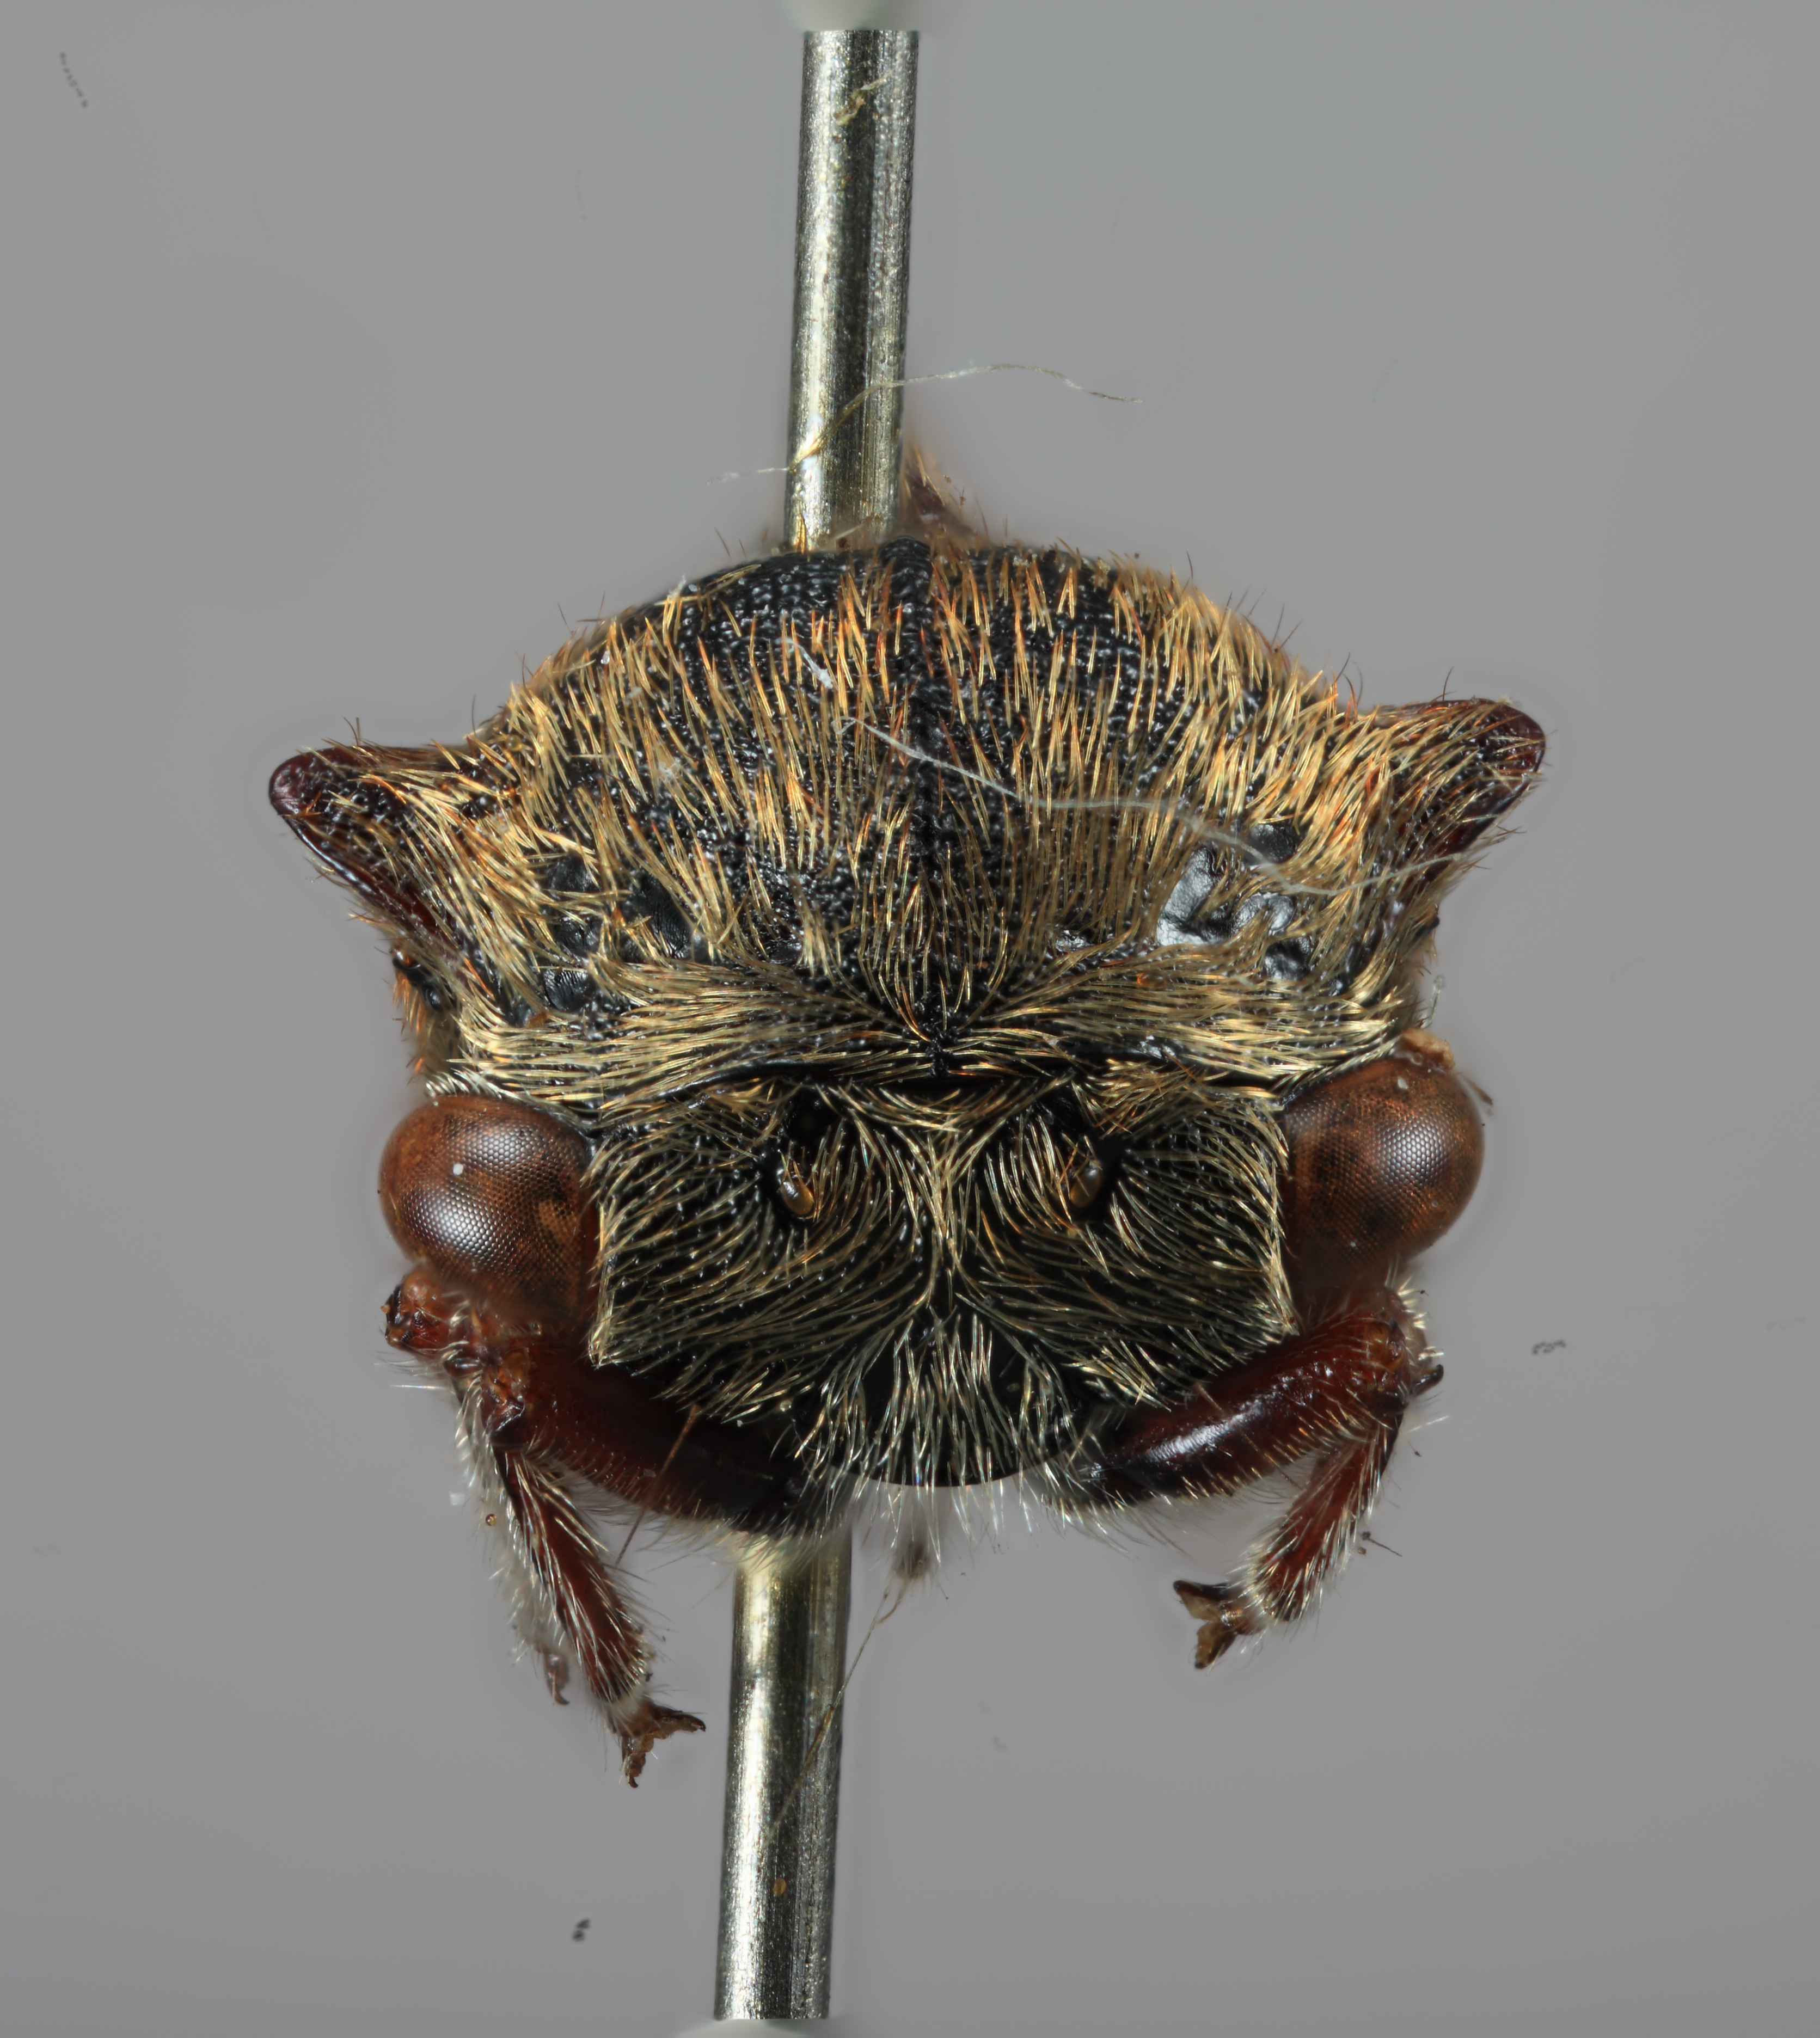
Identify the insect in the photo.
Cryptaspidia elevata
